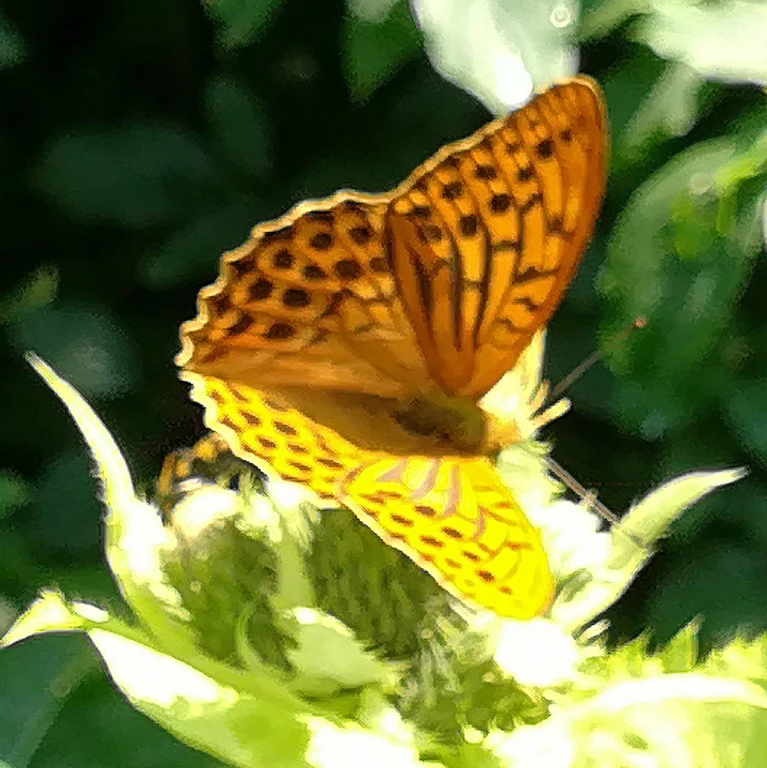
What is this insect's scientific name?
Argynnis paphia
